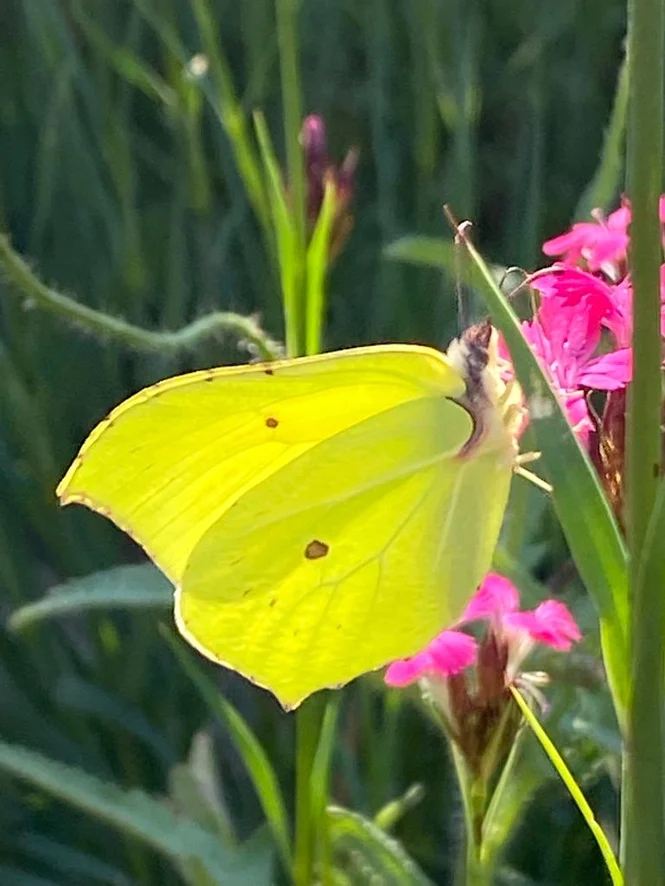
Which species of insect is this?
Gonepteryx rhamni
